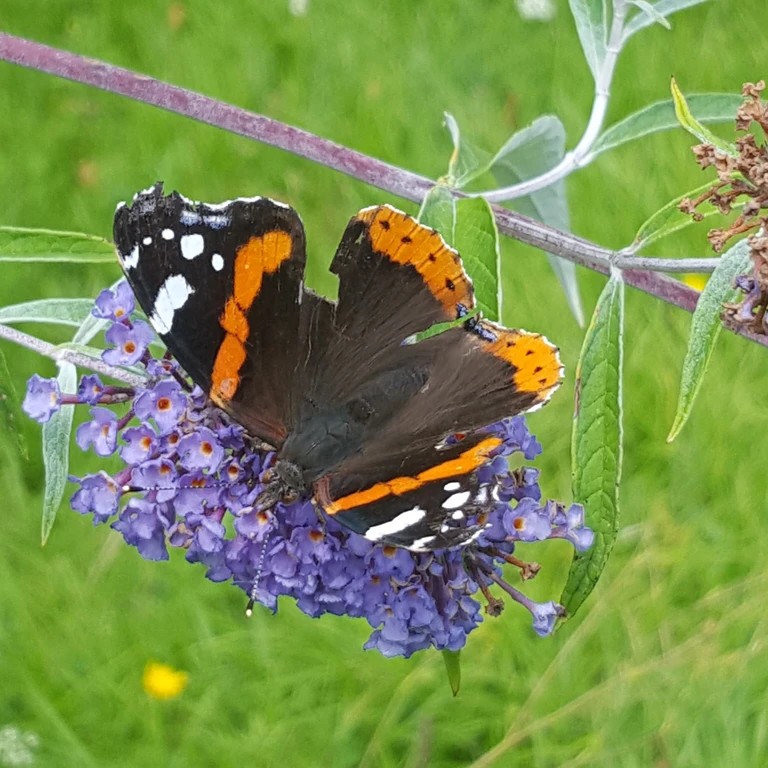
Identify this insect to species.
Vanessa atalanta
